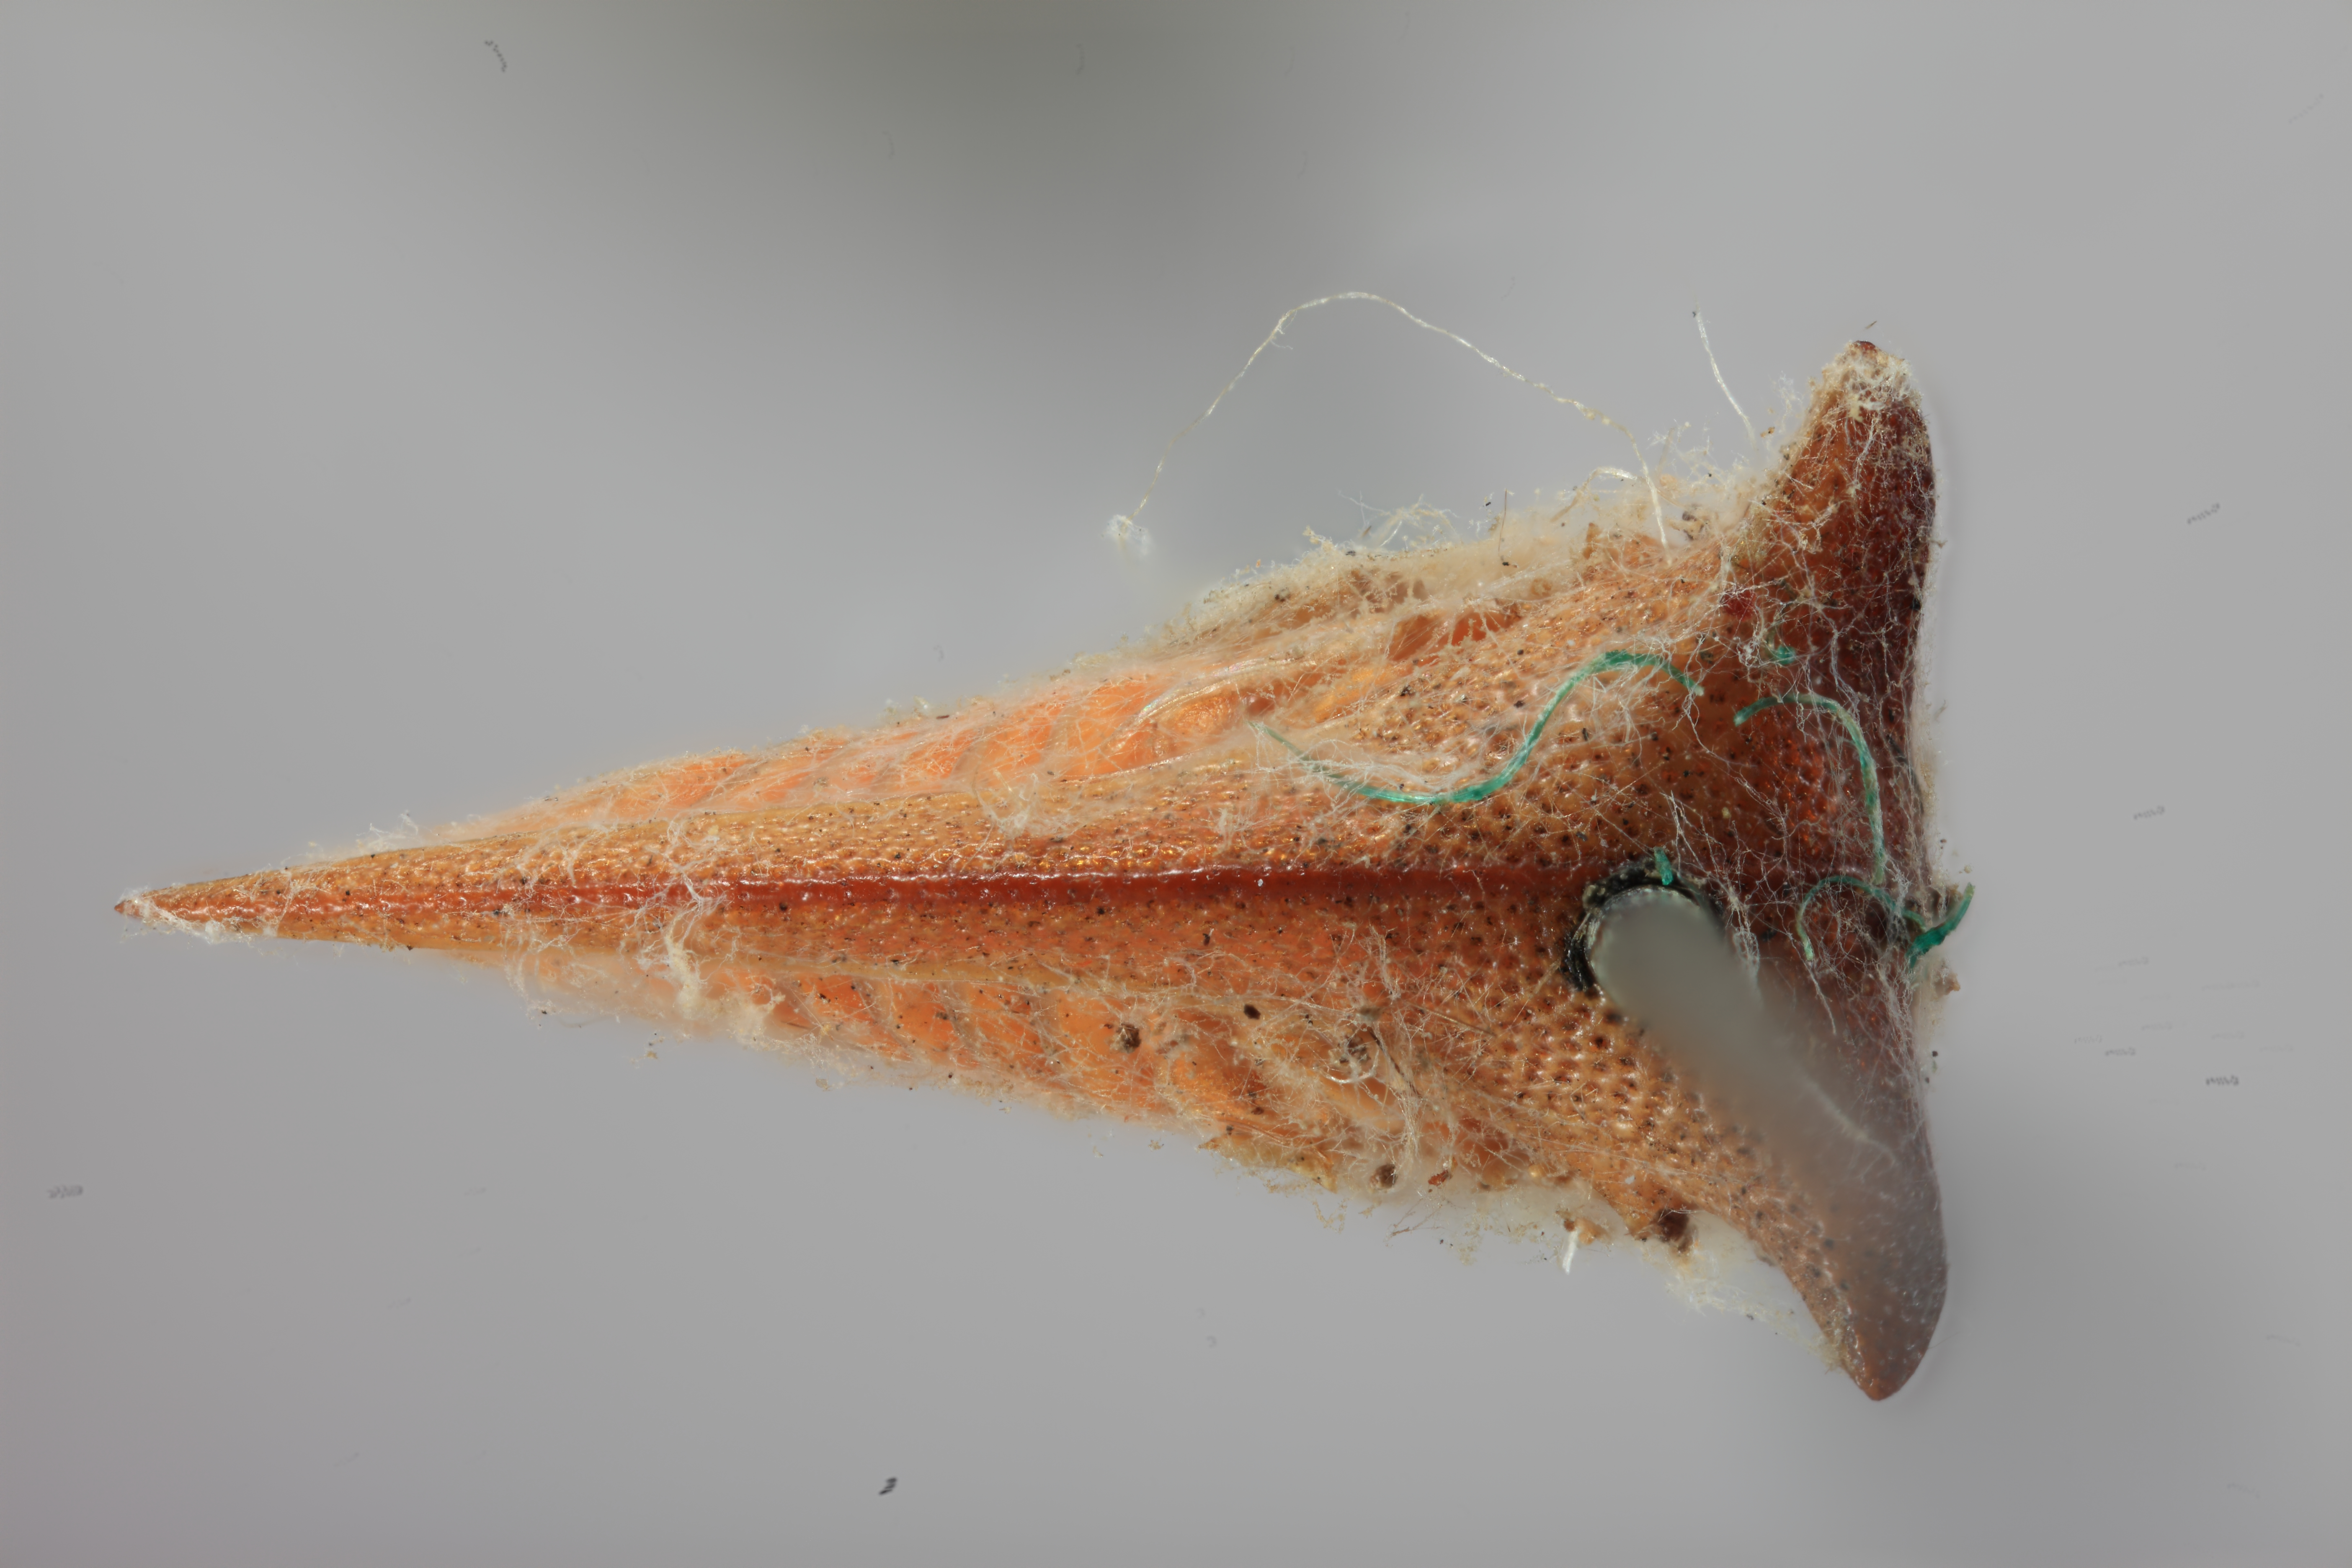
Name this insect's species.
Sextius depressus
